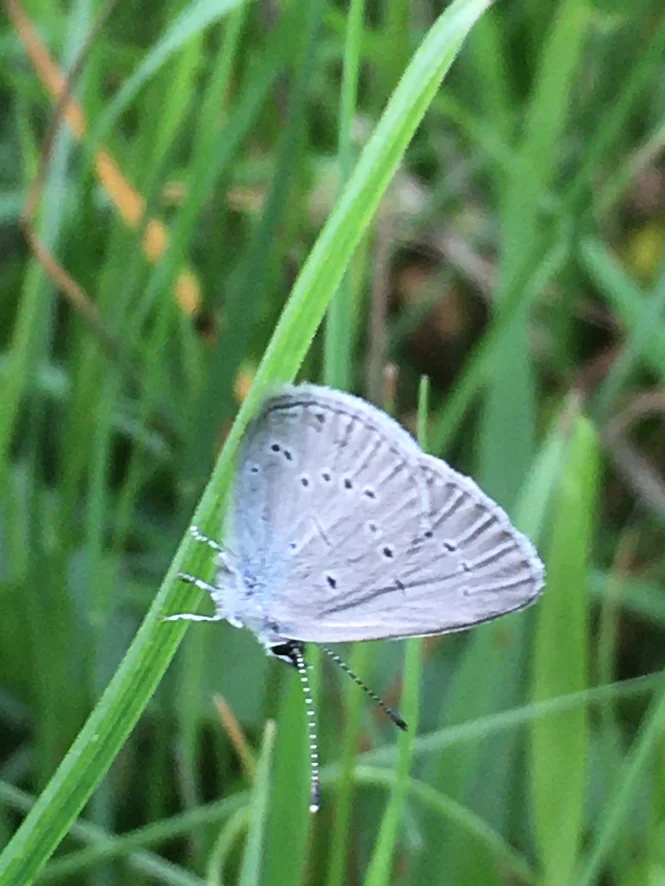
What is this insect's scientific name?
Cupido minimus
